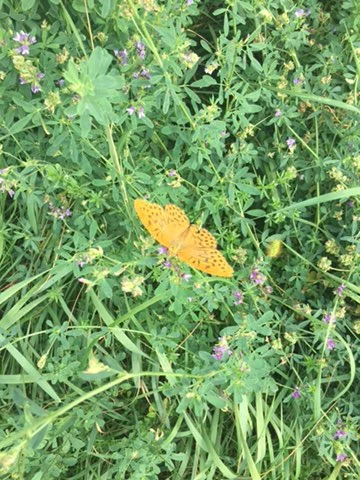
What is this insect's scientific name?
Argynnis paphia
